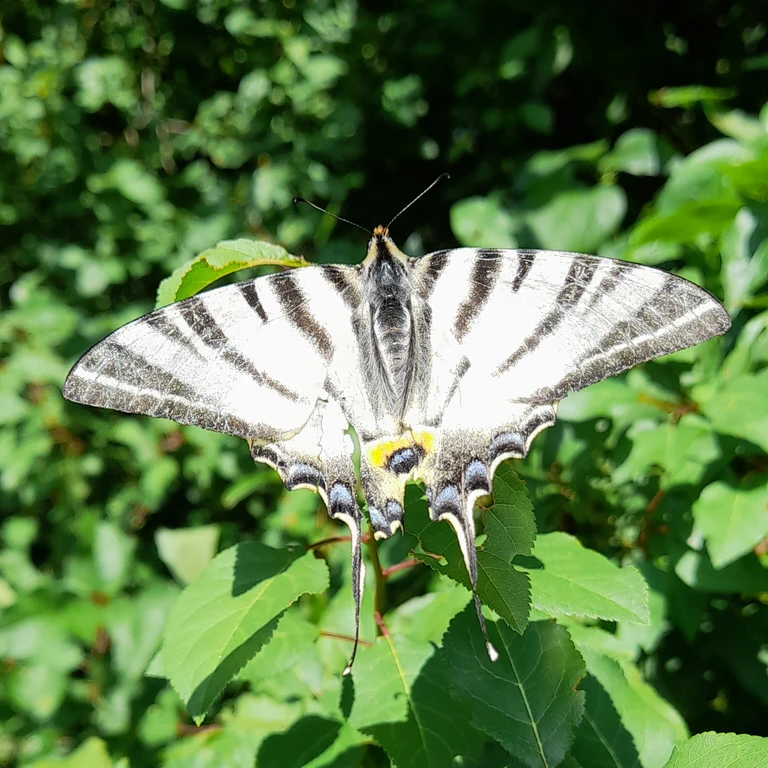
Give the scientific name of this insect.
Iphiclides podalirius
